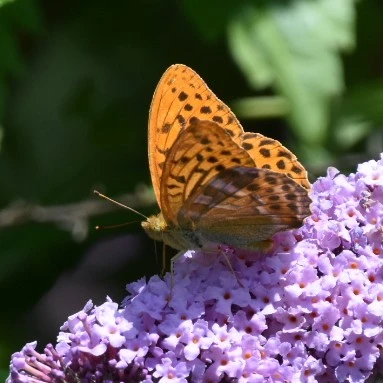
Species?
Argynnis paphia
